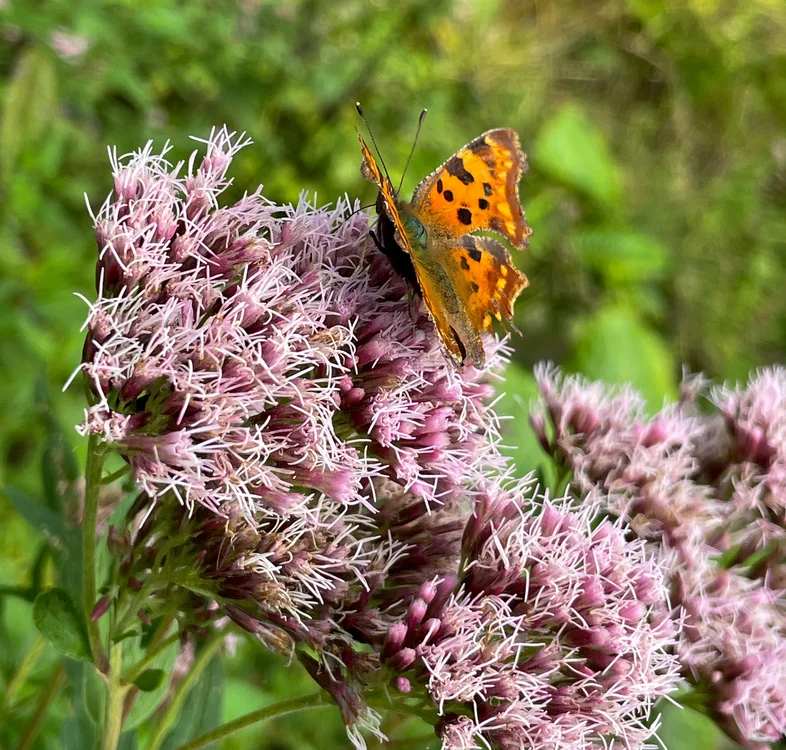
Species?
Polygonia c-album
